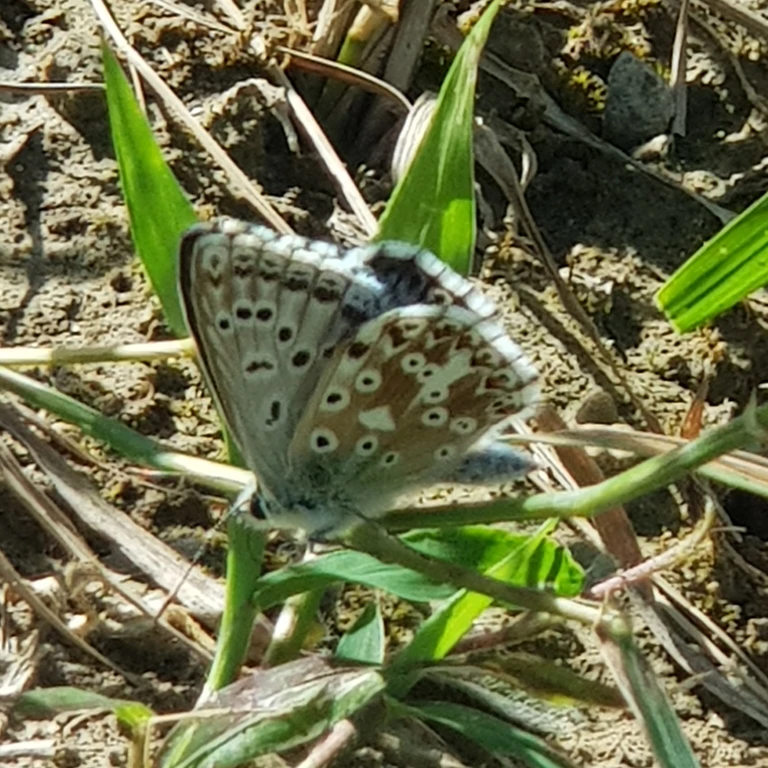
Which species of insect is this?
Lysandra coridon
